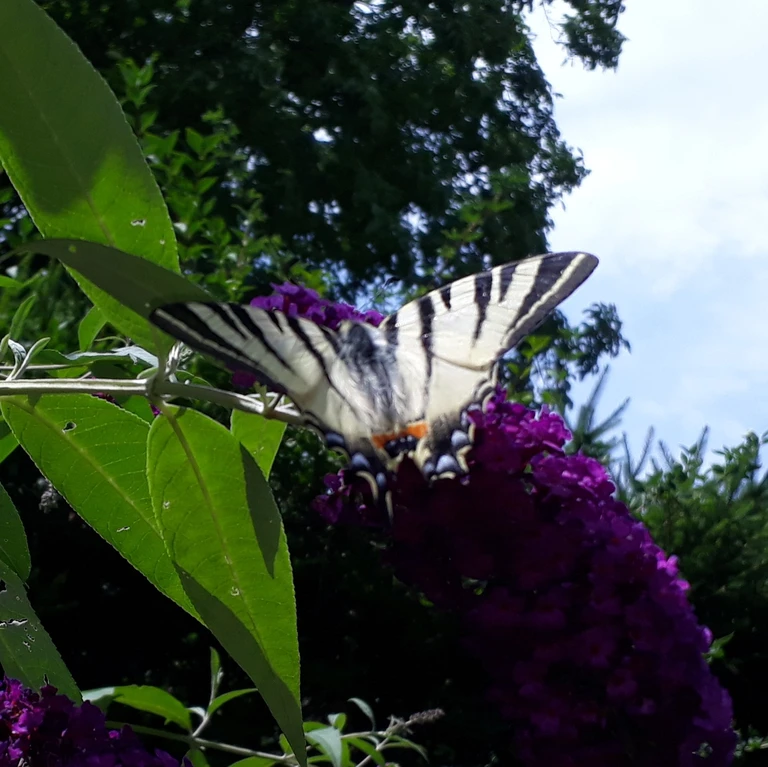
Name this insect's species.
Iphiclides podalirius
